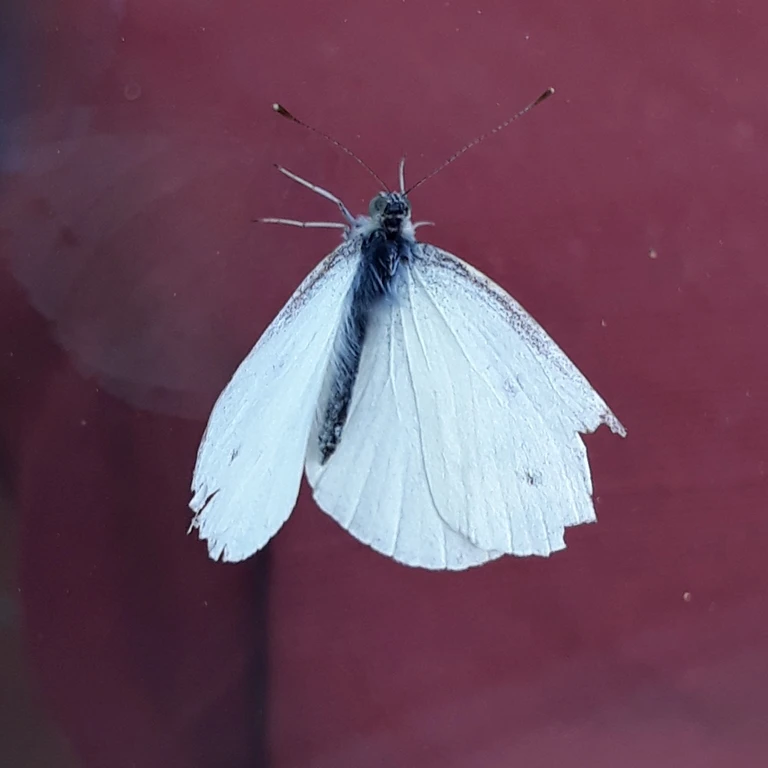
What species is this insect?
Pieris rapae
